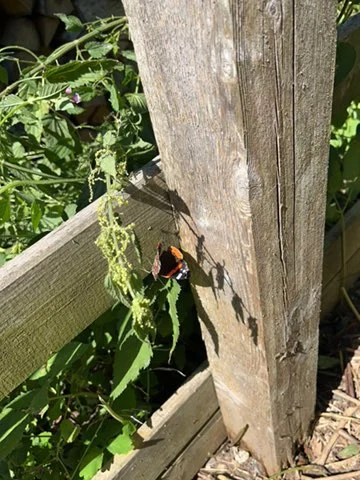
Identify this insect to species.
Vanessa atalanta
